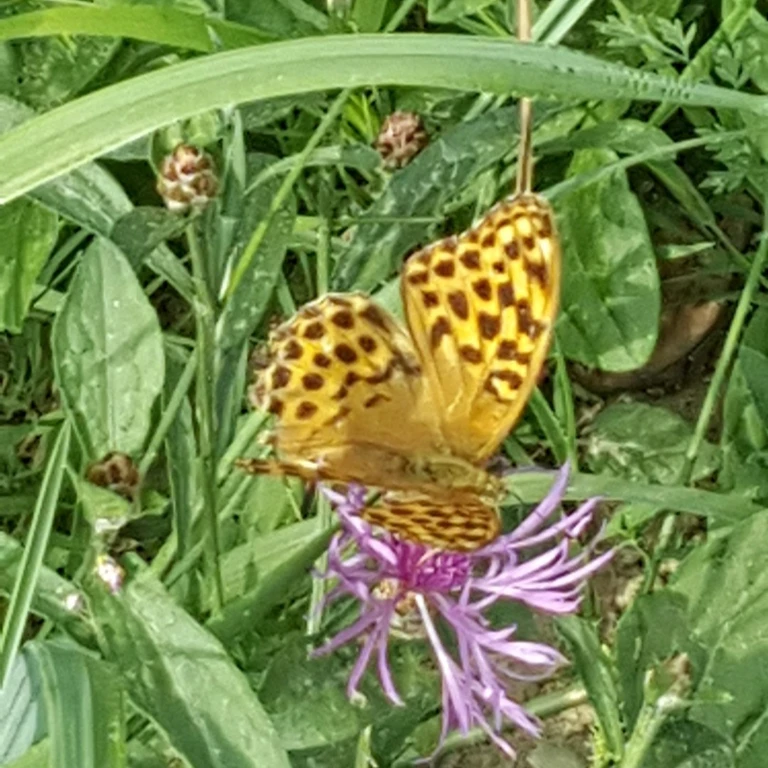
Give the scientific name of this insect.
Argynnis paphia
